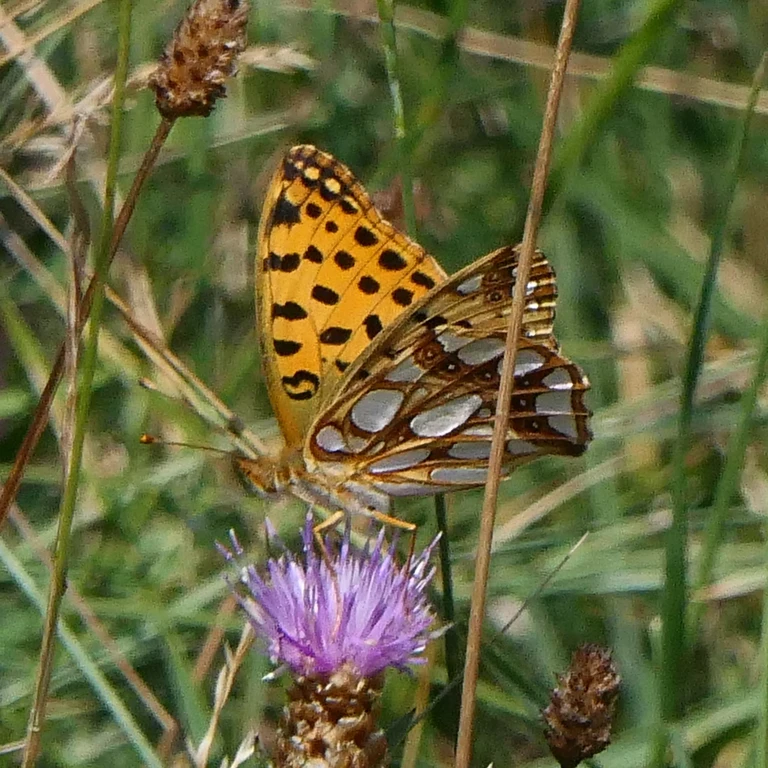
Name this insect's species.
Issoria lathonia
